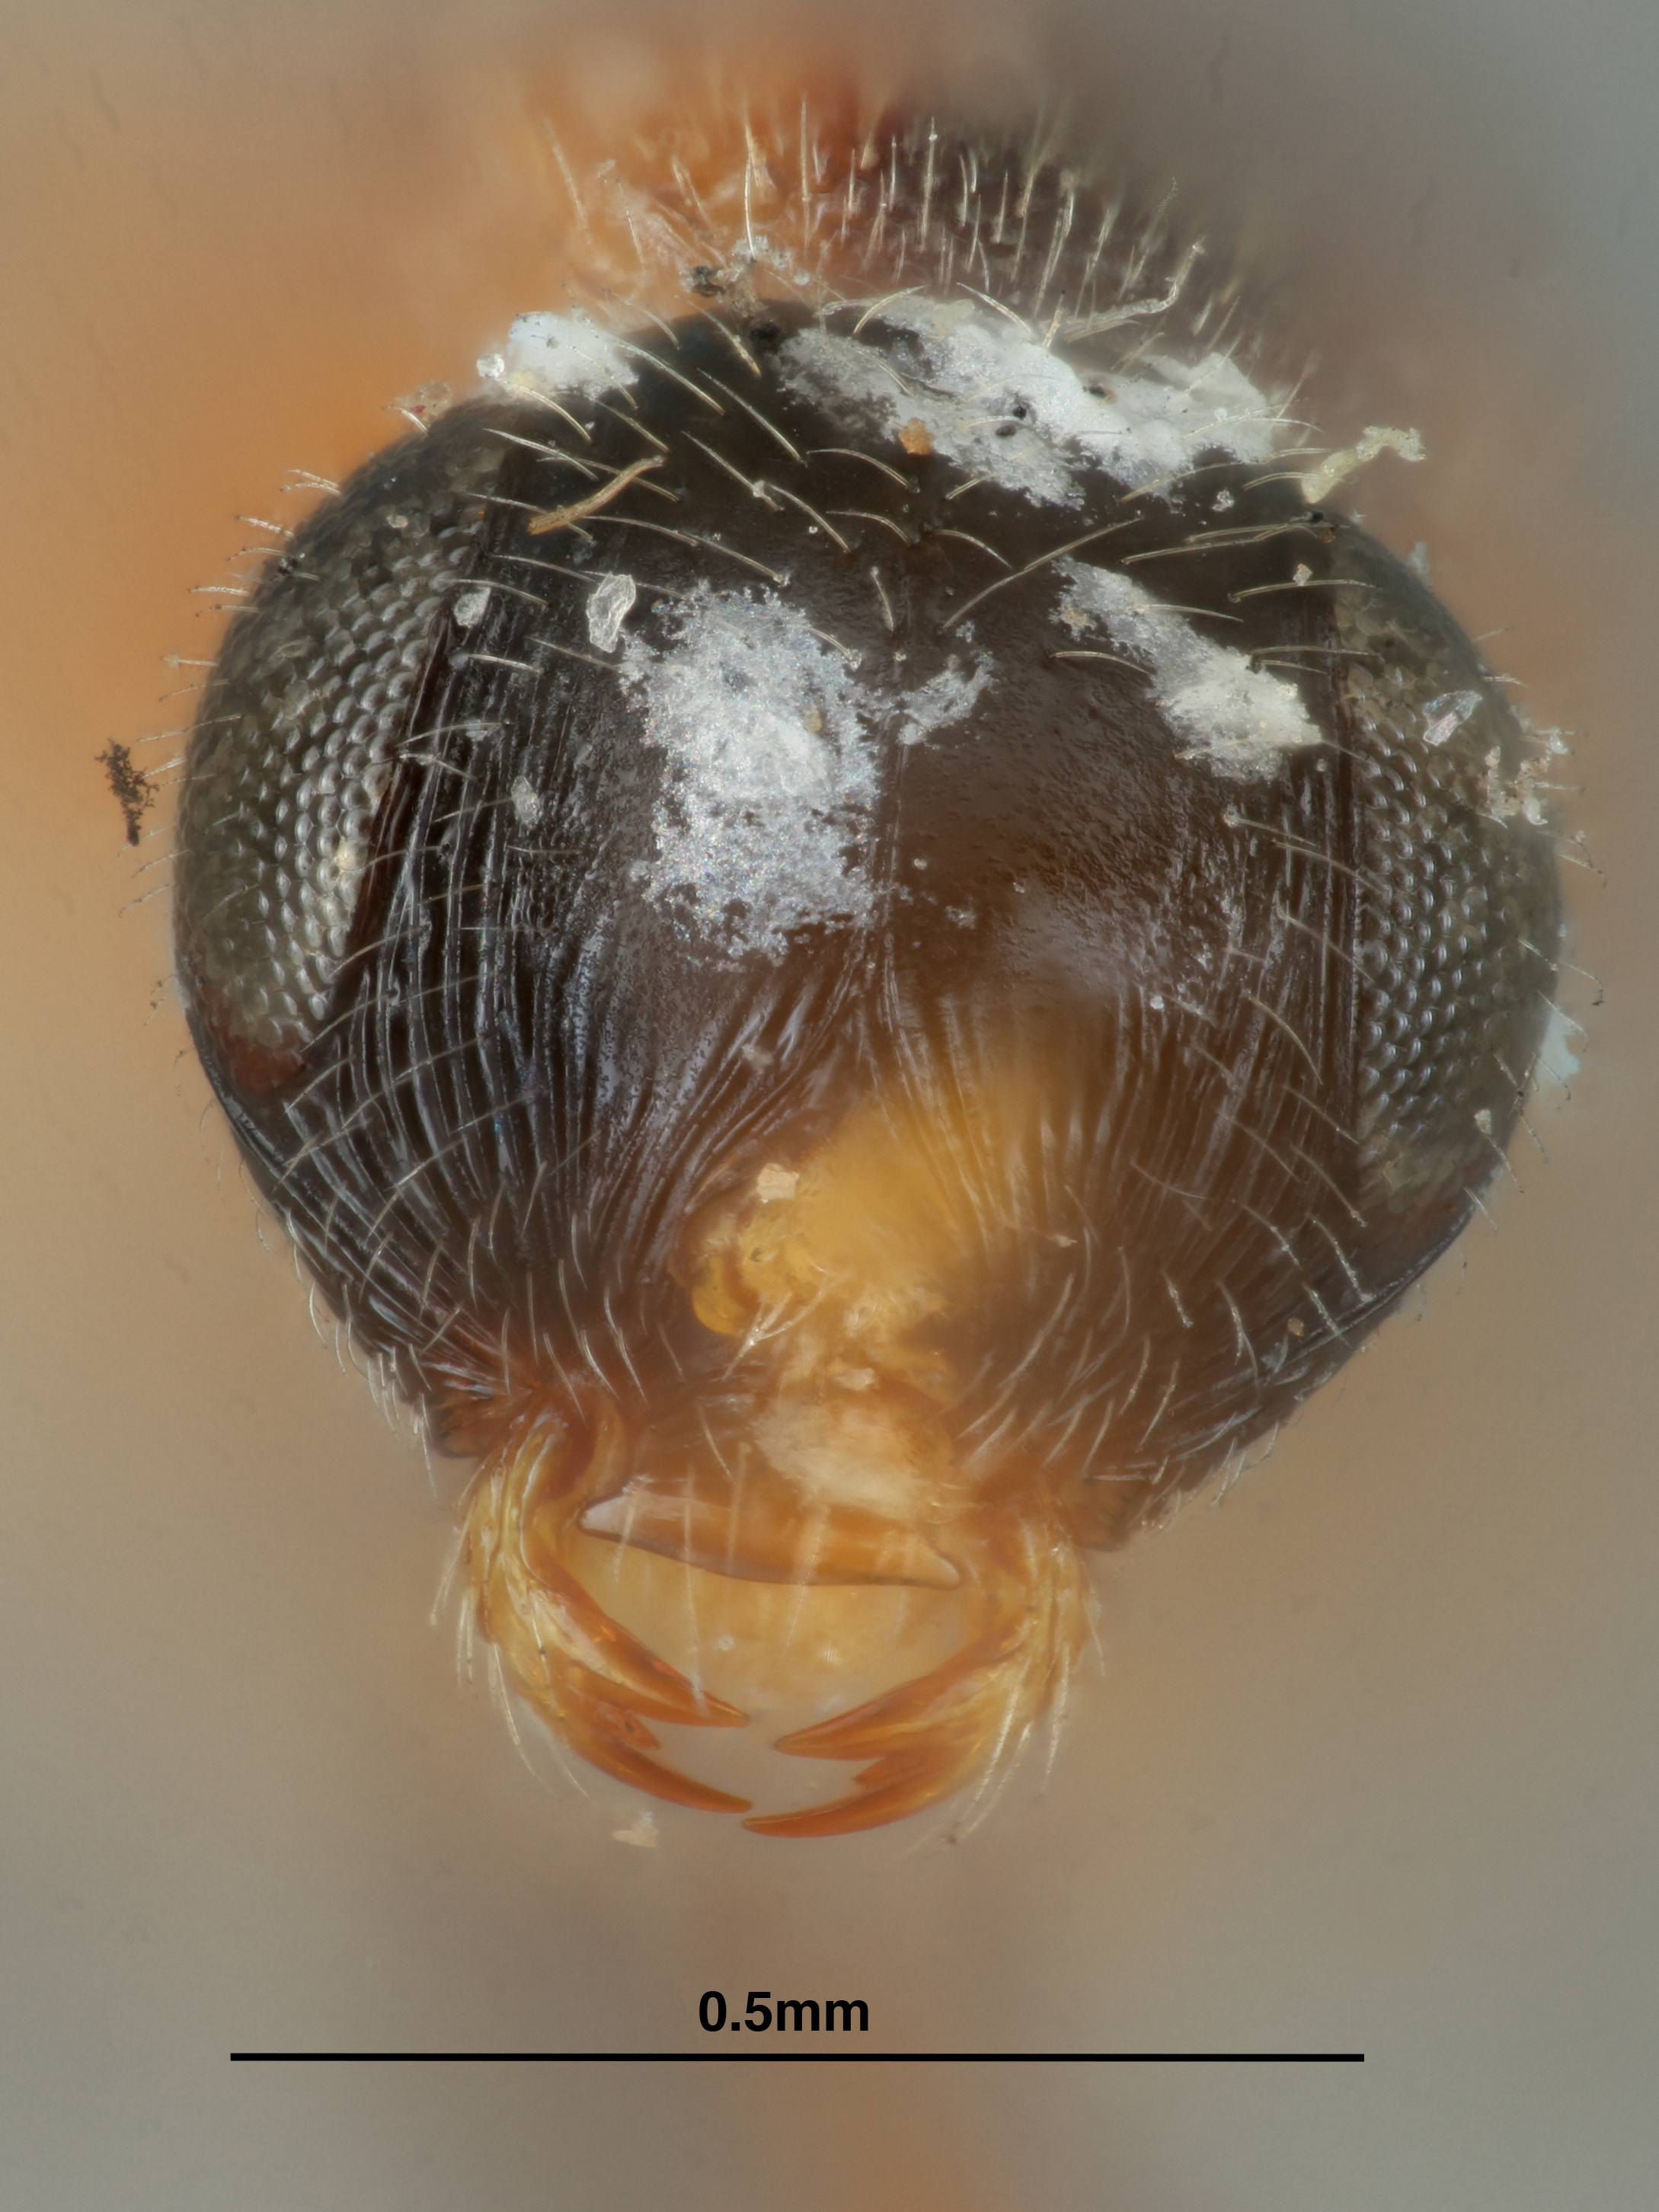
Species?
Hoplogryon grandis
